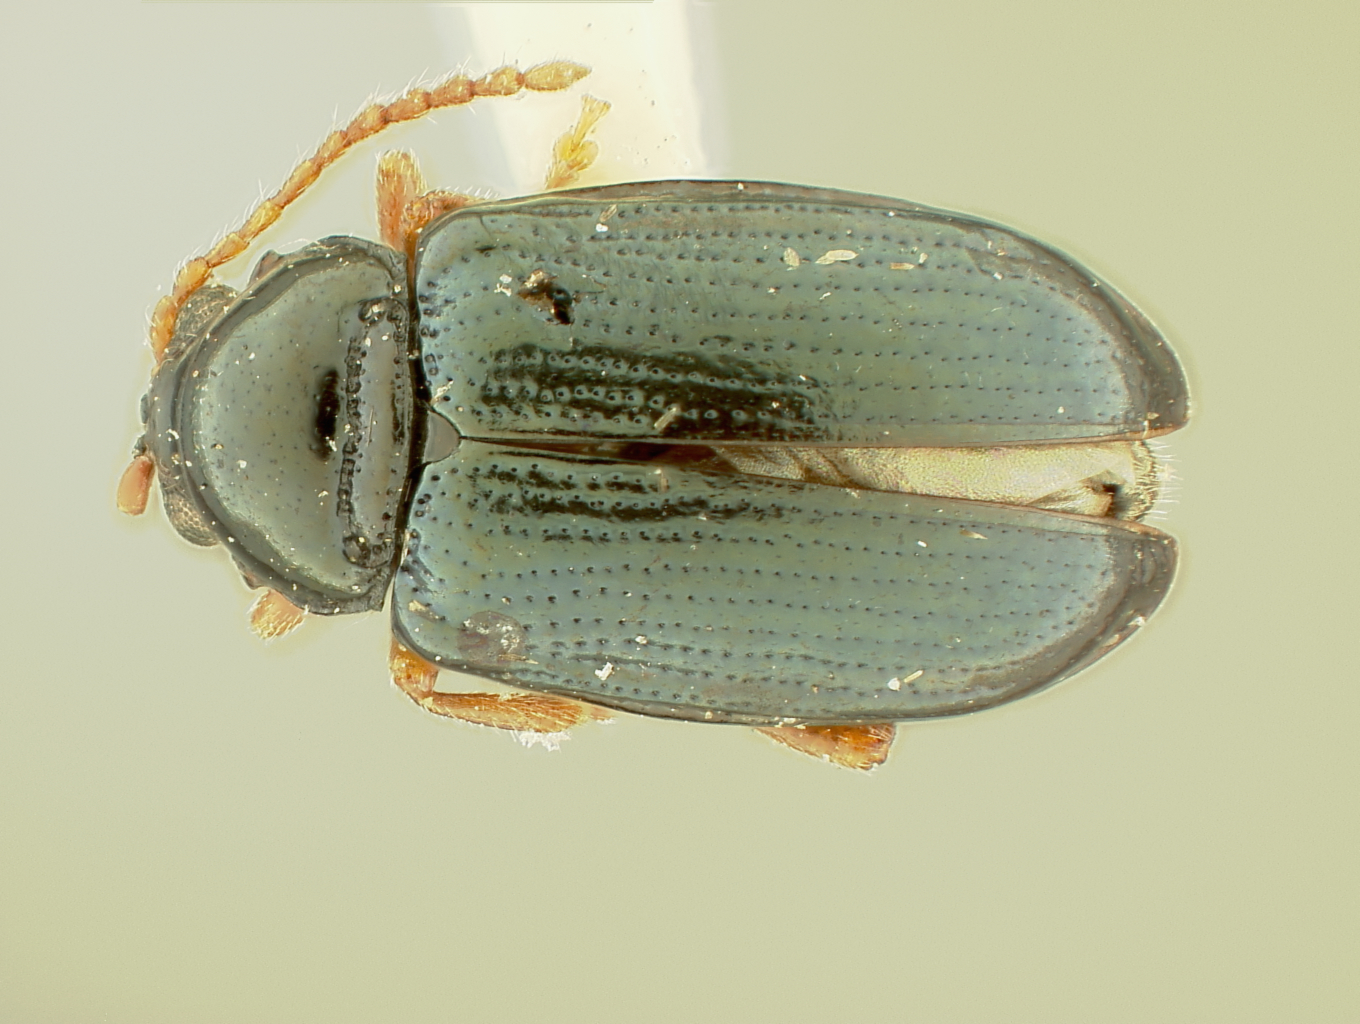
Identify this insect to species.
Crepidodera carinata
